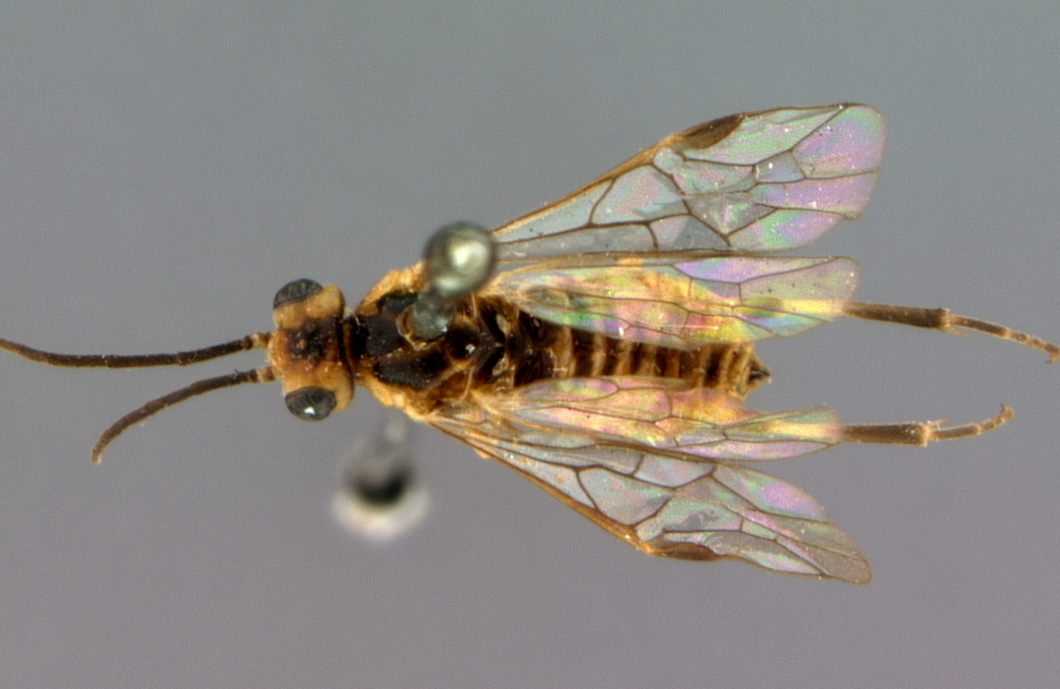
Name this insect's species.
Pteronus ostryae
